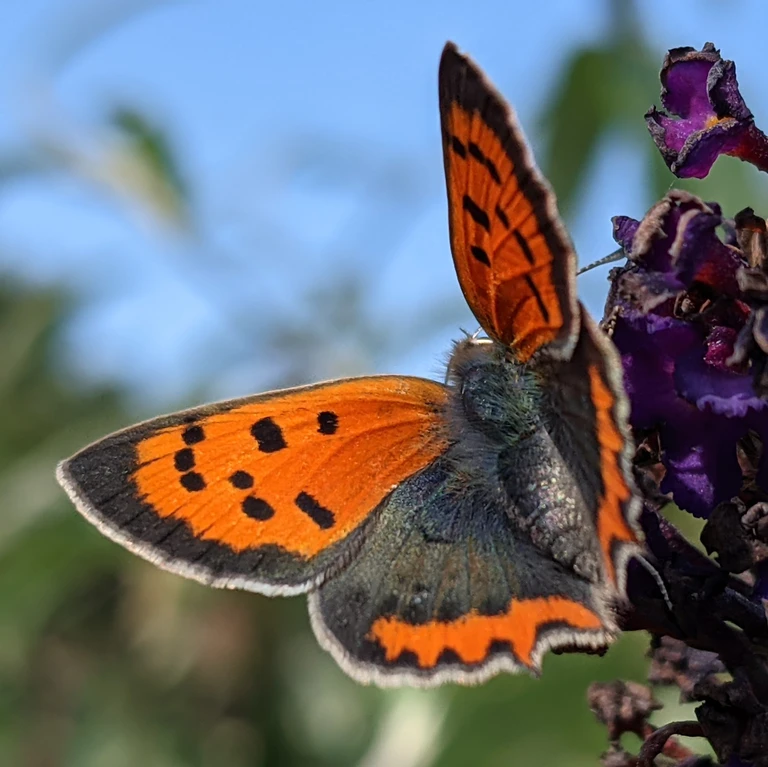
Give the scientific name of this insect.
Lycaena phlaeas
